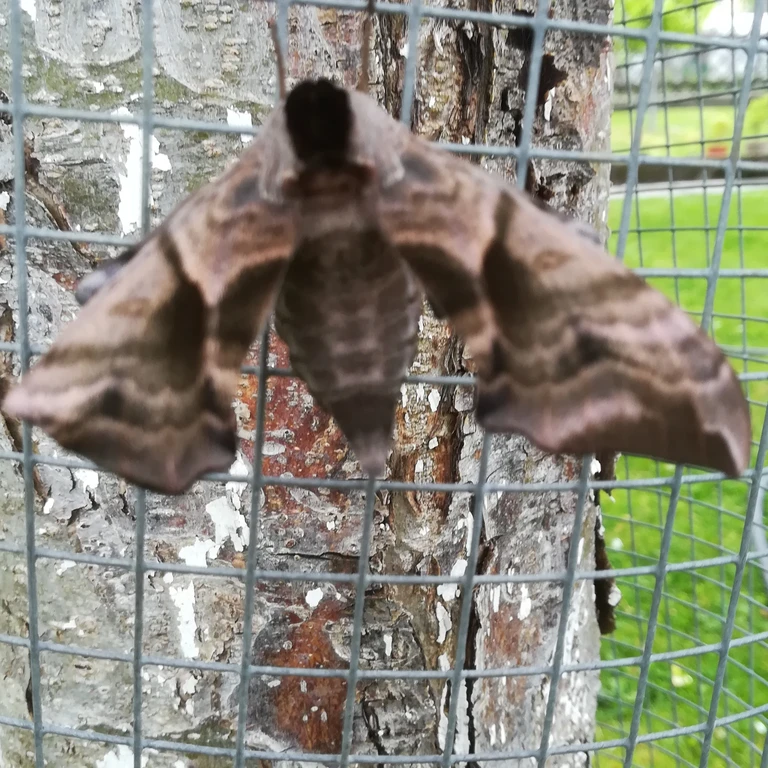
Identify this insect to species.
Smerinthus ocellata
